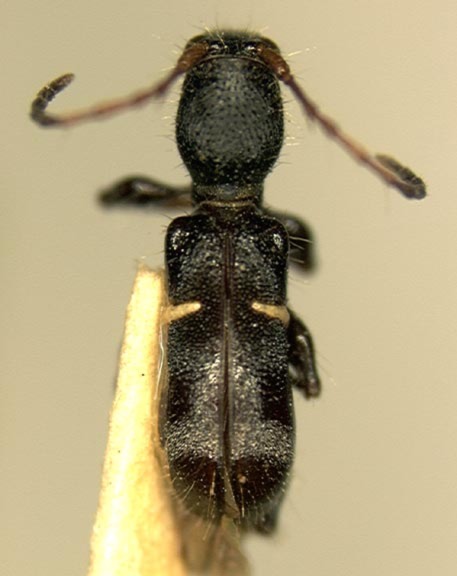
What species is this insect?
Euderces pusillus
